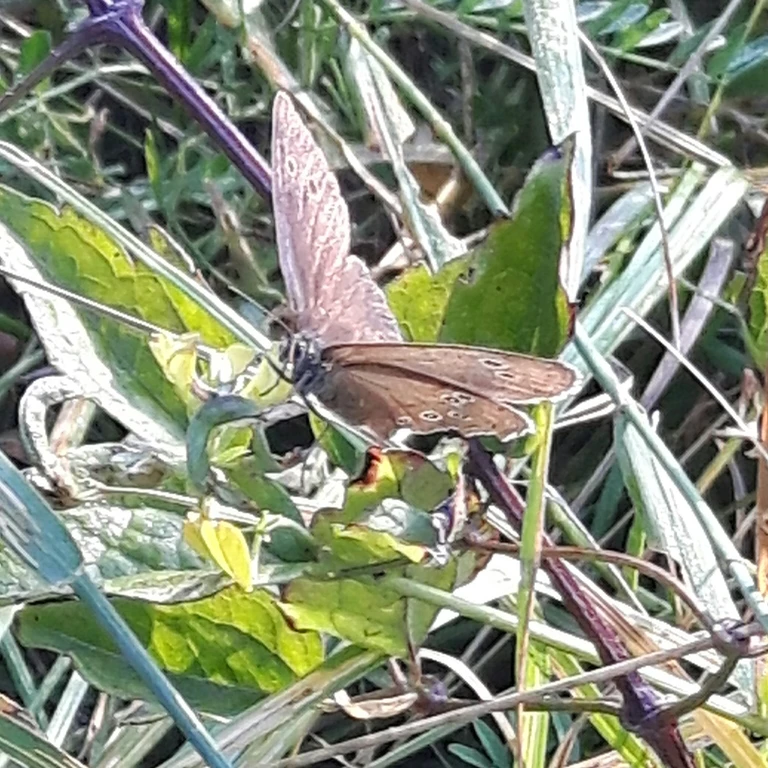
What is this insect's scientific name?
Aphantopus hyperantus
